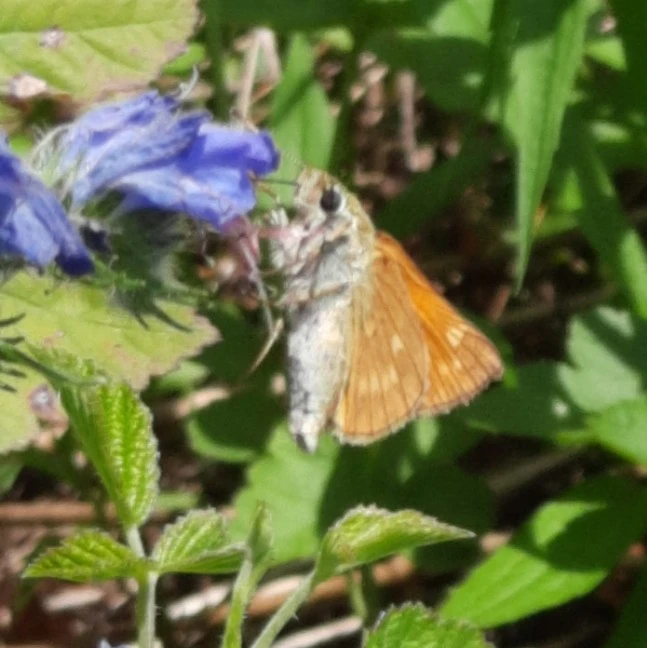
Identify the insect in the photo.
Ochlodes sylvanus (also Ochlodes venata)
